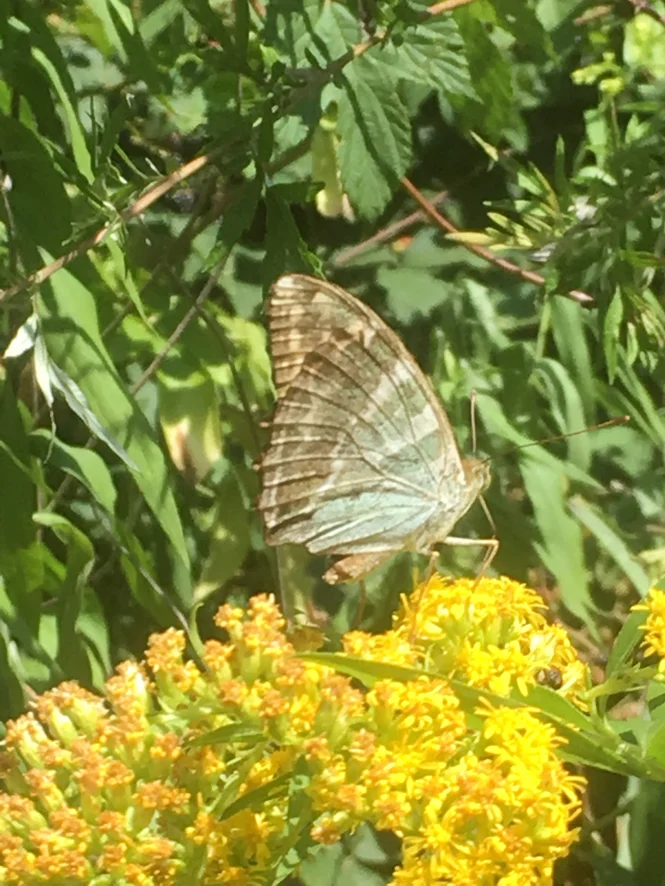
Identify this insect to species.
Argynnis paphia
